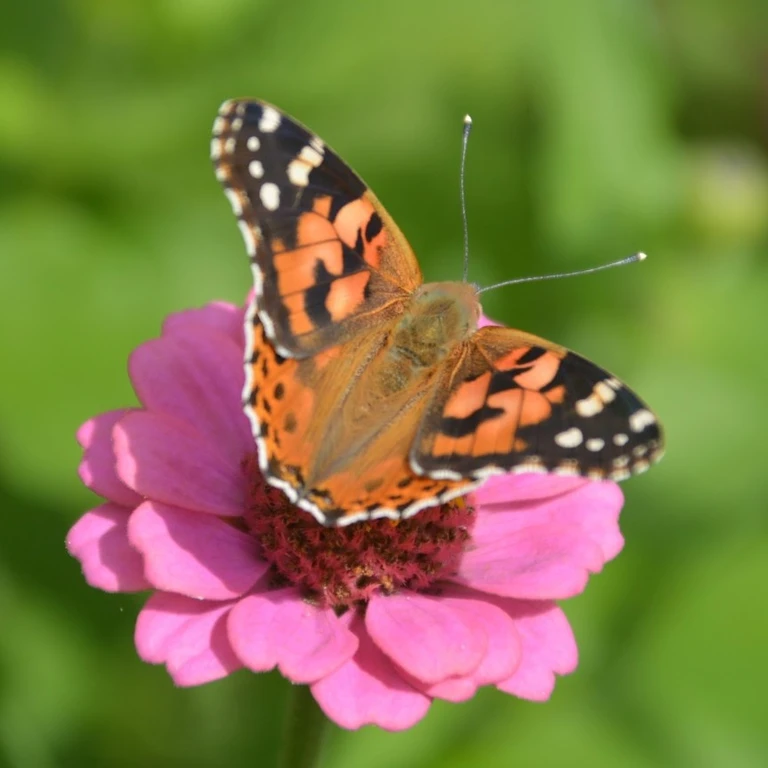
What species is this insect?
Vanessa cardui
